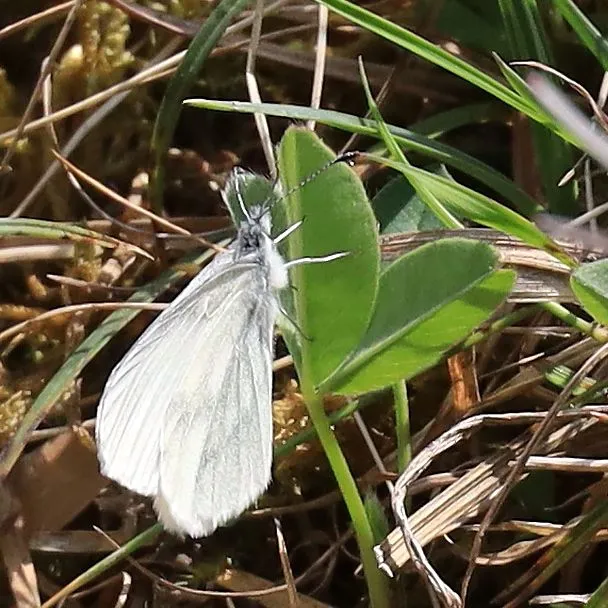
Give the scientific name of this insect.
Leptidea sinapis/juvernica
